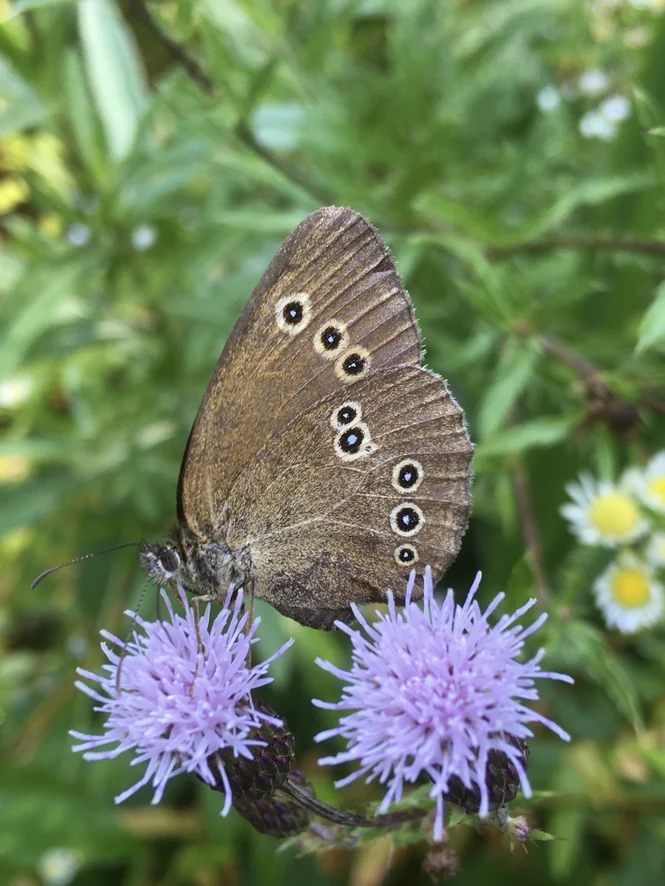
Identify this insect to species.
Aphantopus hyperantus
